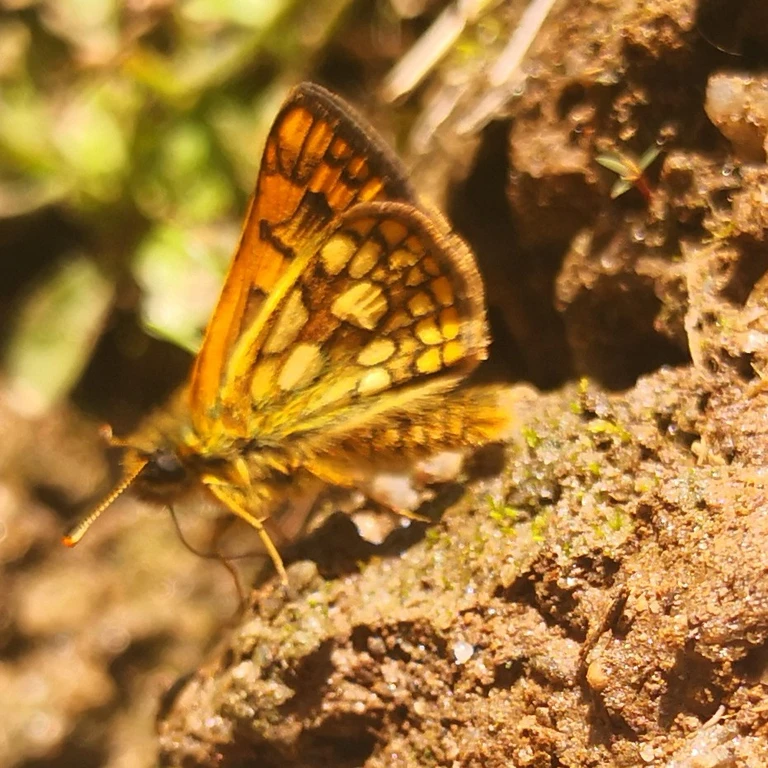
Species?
Carterocephalus palaemon
